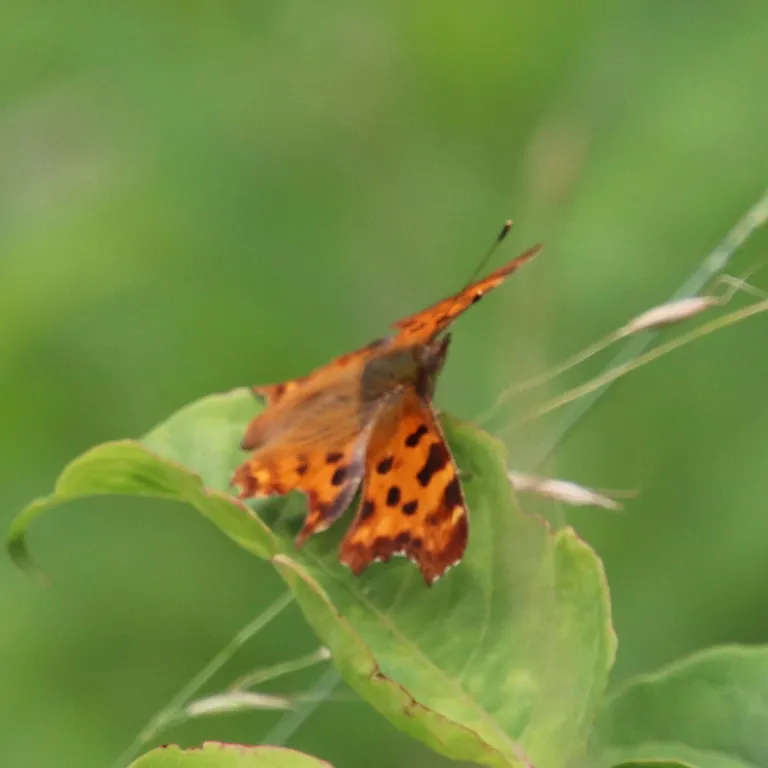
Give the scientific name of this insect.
Polygonia c-album
